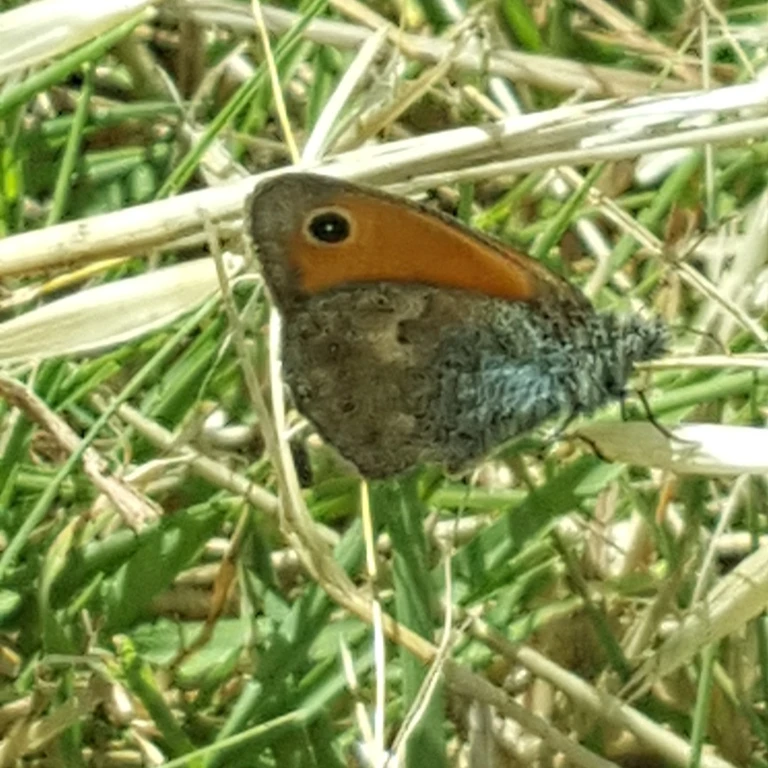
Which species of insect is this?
Coenonympha pamphilus
